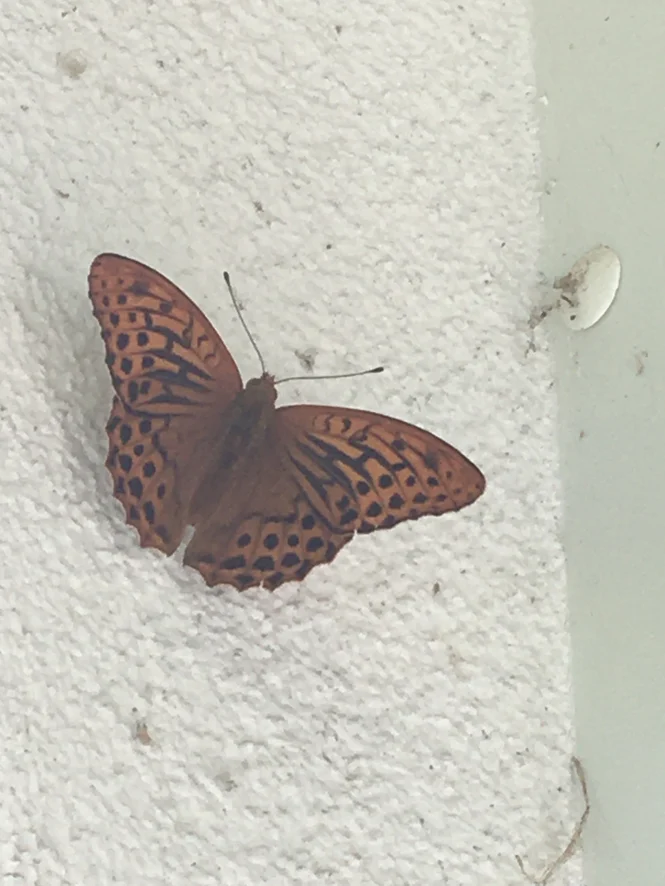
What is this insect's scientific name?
Argynnis paphia
